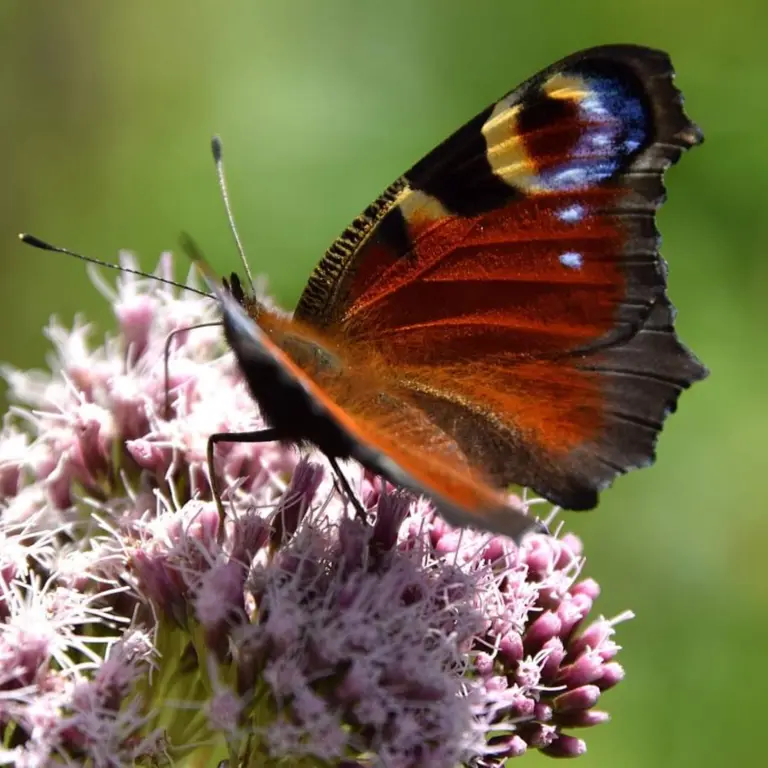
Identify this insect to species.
Aglais io
